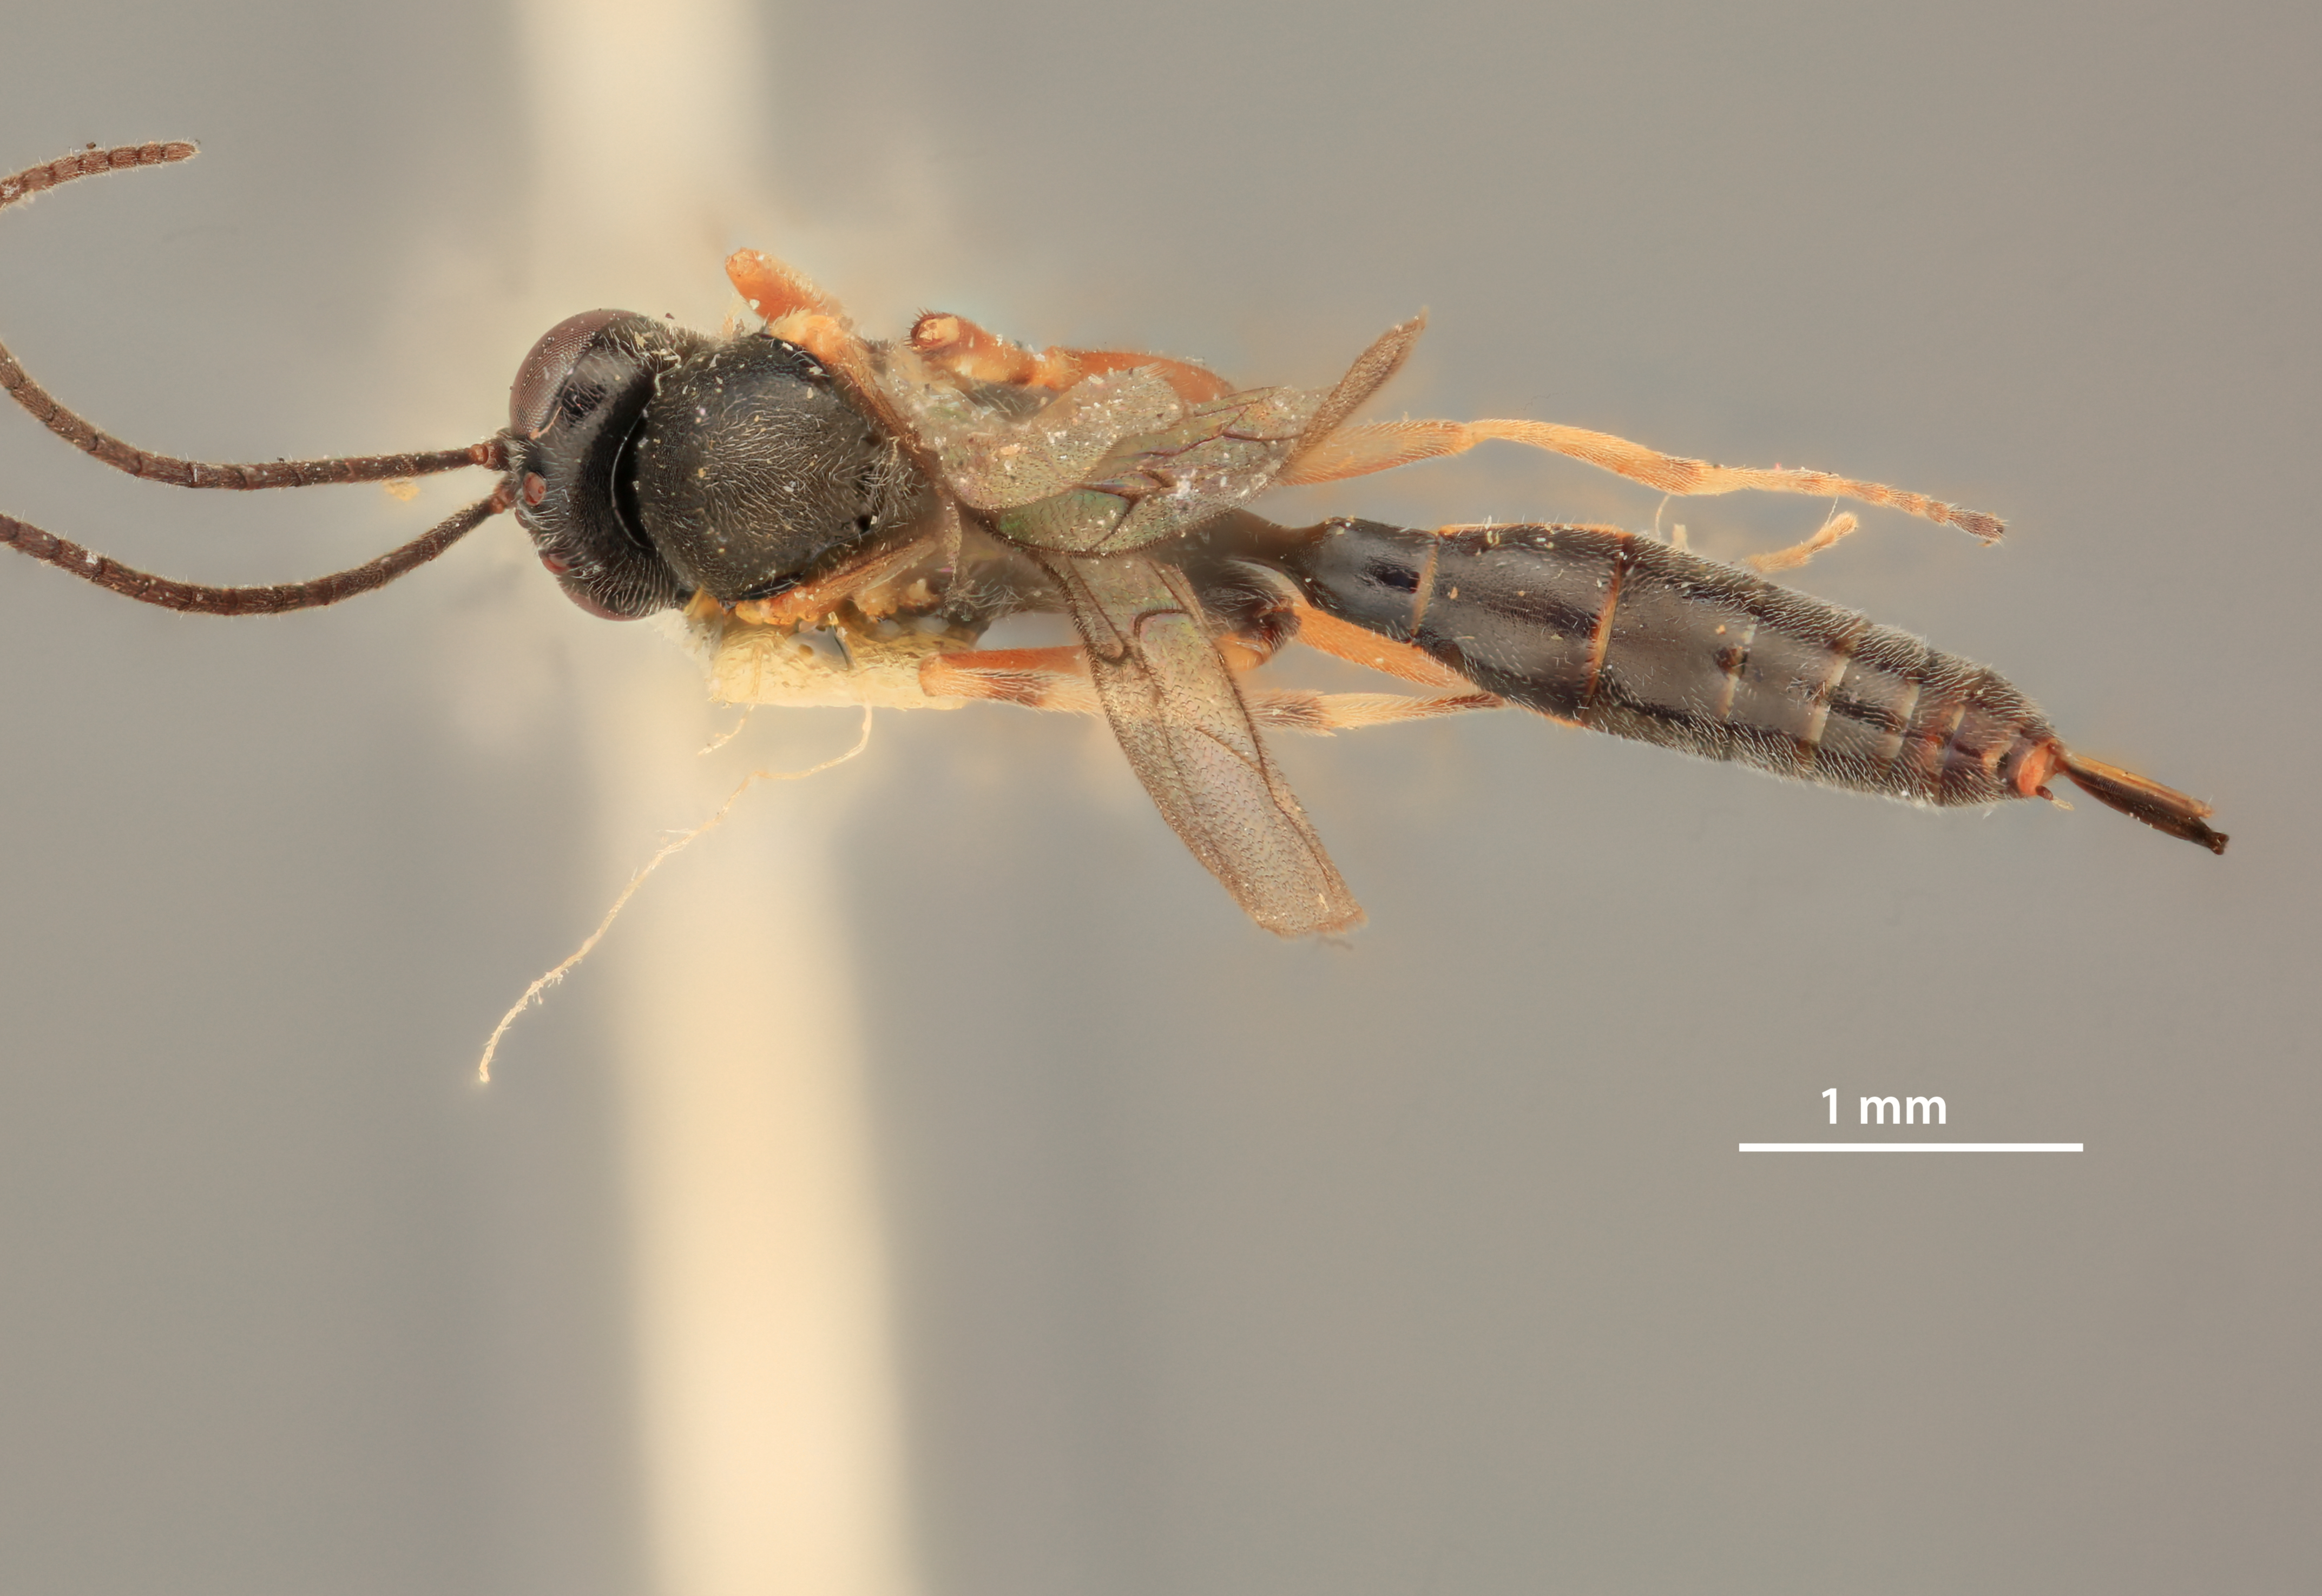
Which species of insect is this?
Augitia plutellae
